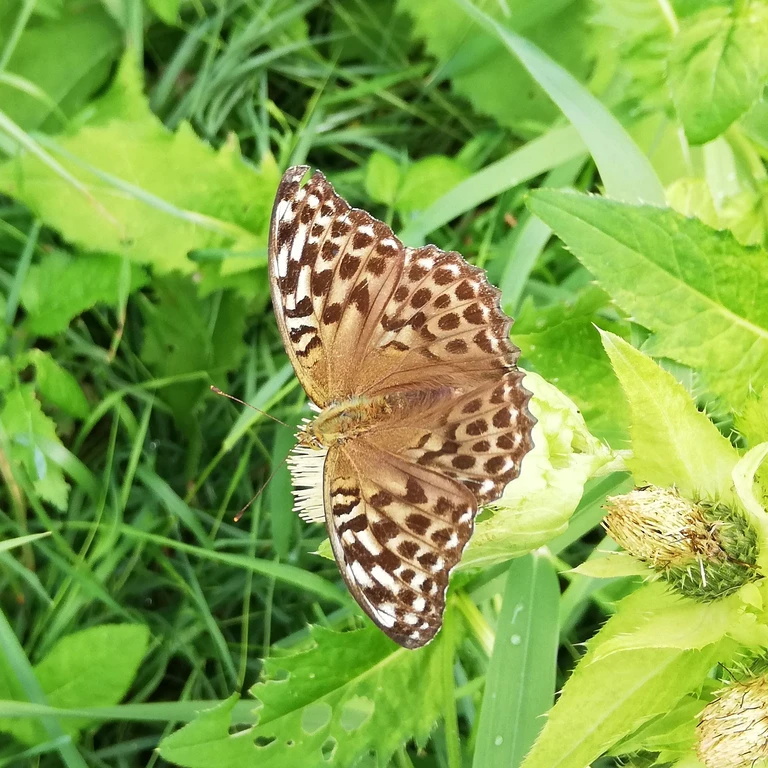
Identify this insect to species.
Argynnis paphia
